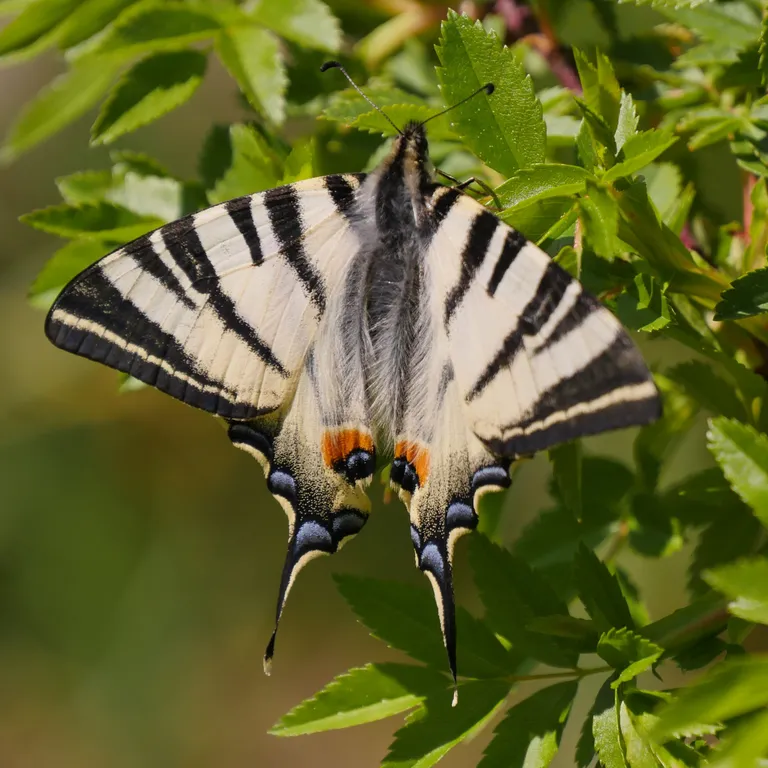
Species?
Iphiclides podalirius
